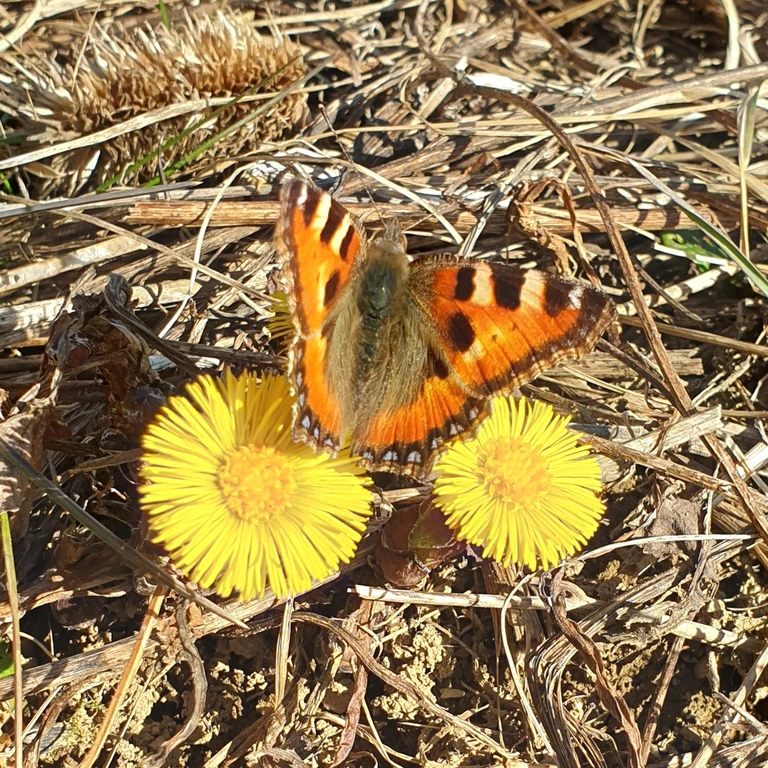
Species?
Aglais urticae
